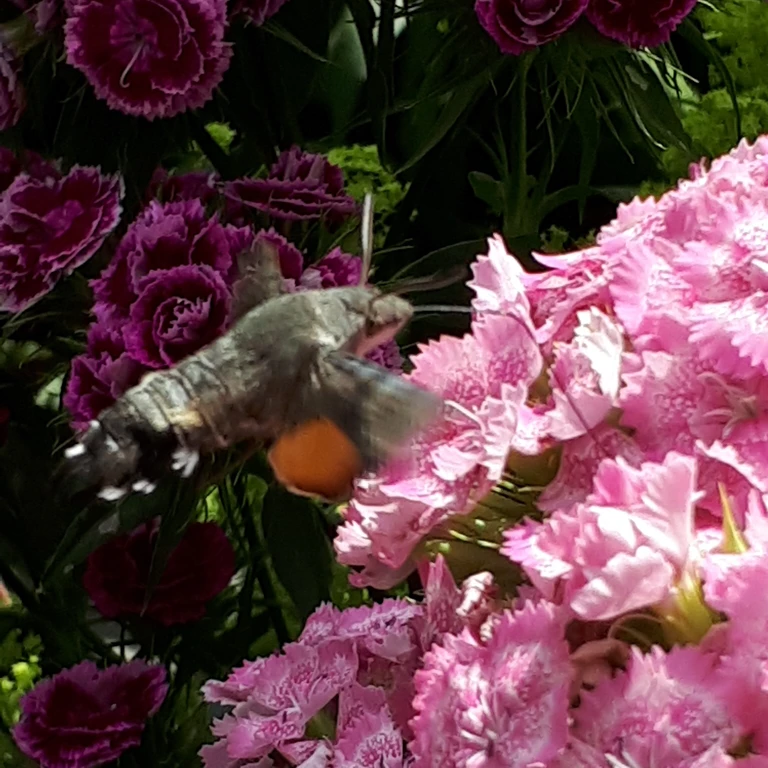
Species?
Macroglossum stellatarum
